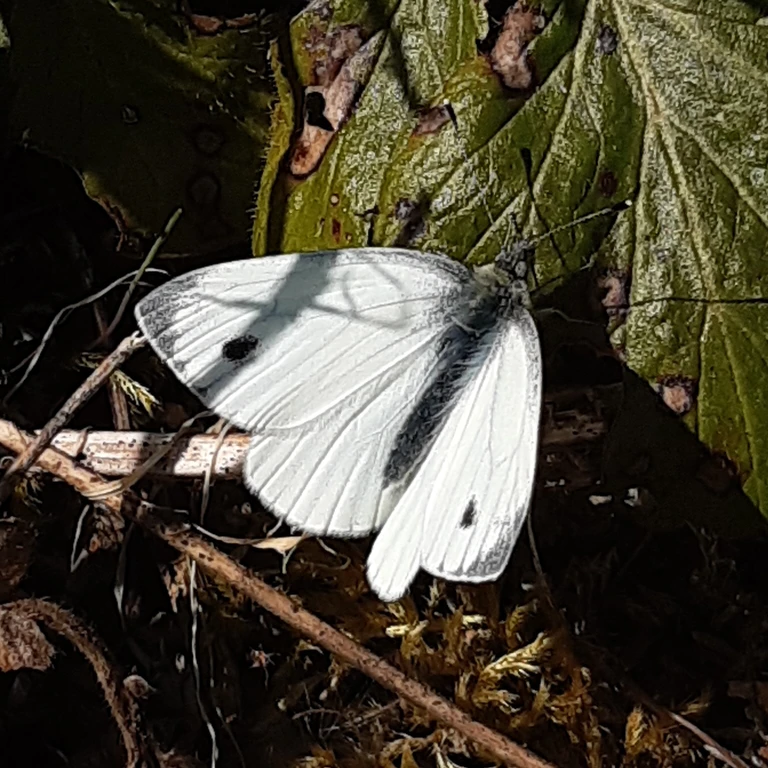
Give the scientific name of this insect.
Pieris napi
